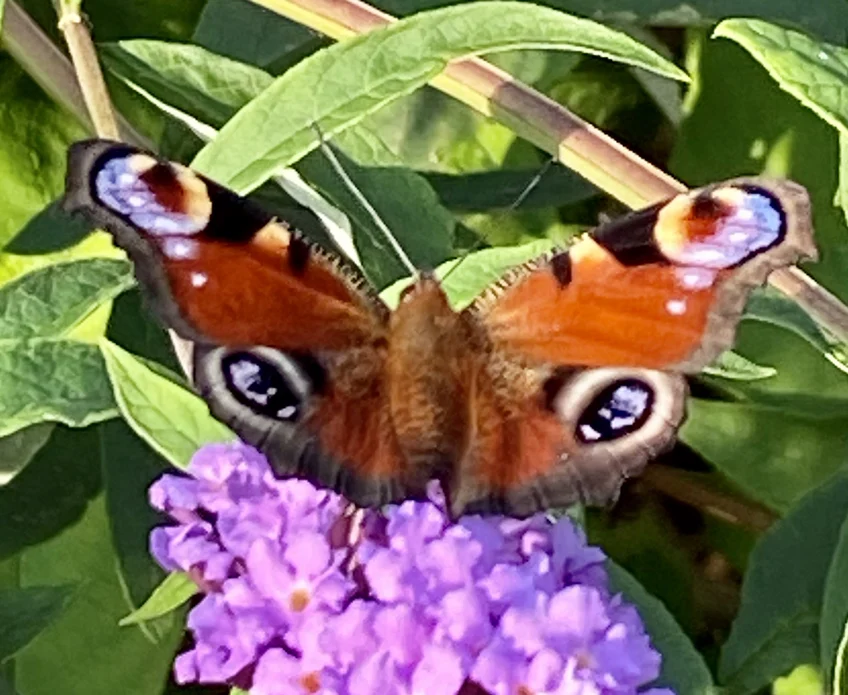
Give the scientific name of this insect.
Aglais io
